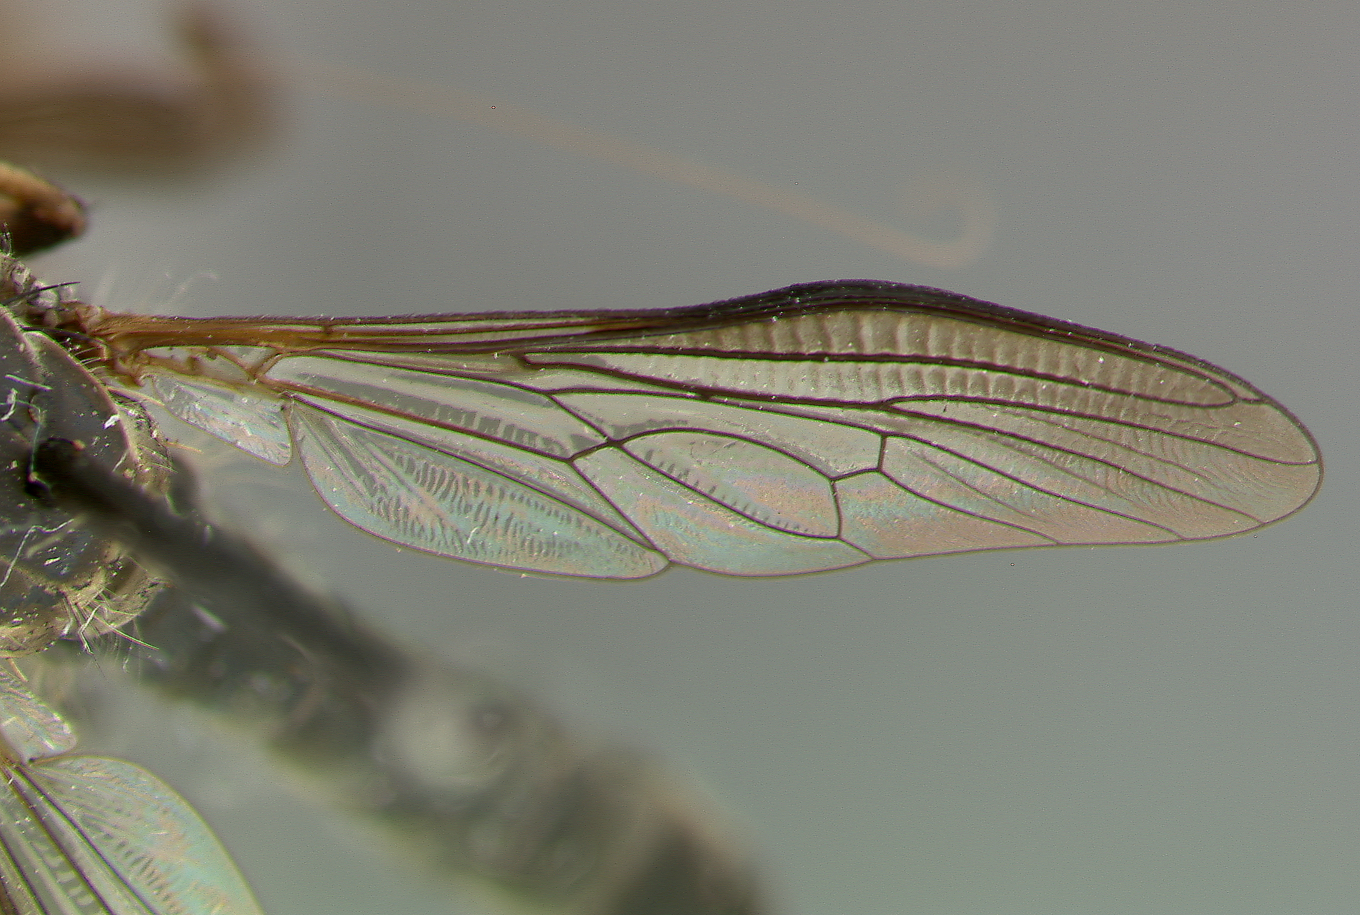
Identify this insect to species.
Ommatius tibialis
